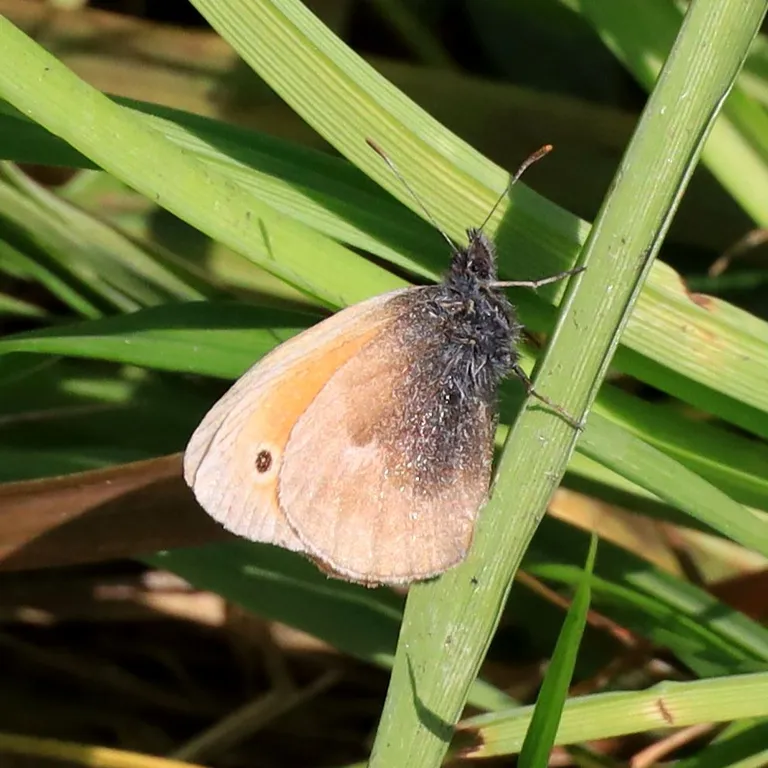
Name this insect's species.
Coenonympha pamphilus
